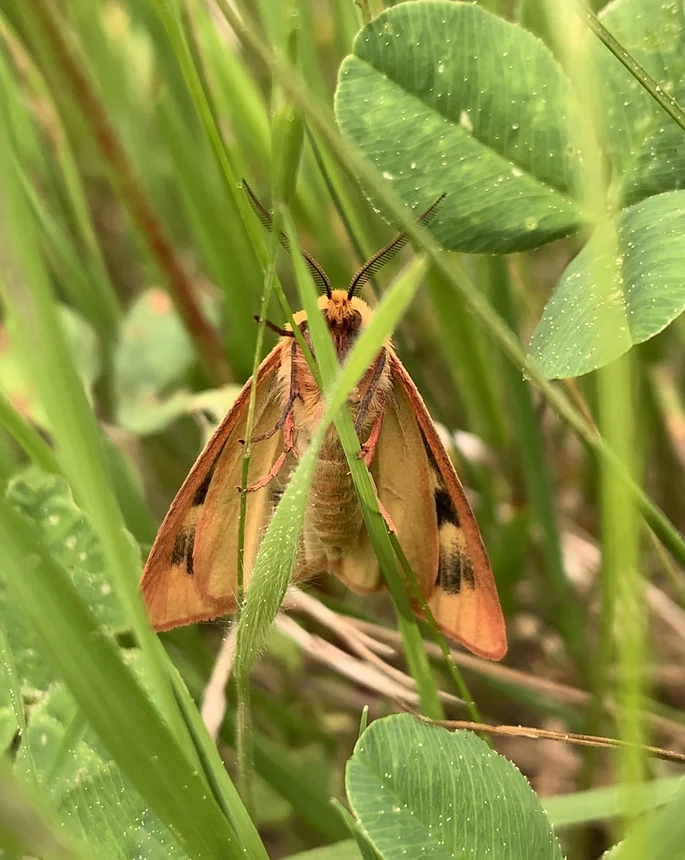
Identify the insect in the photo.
Diacrisia sannio
